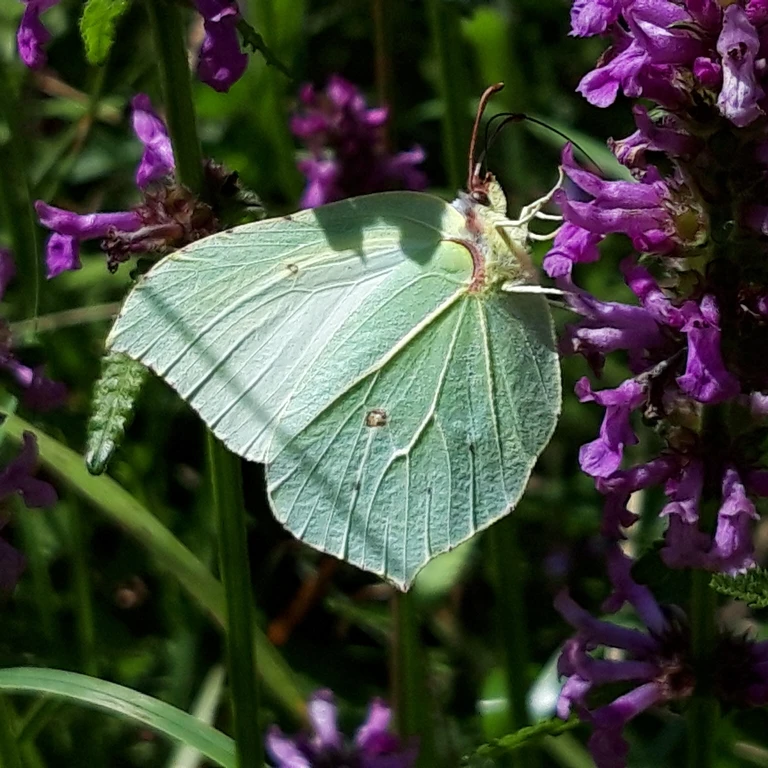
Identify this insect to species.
Gonepteryx rhamni
